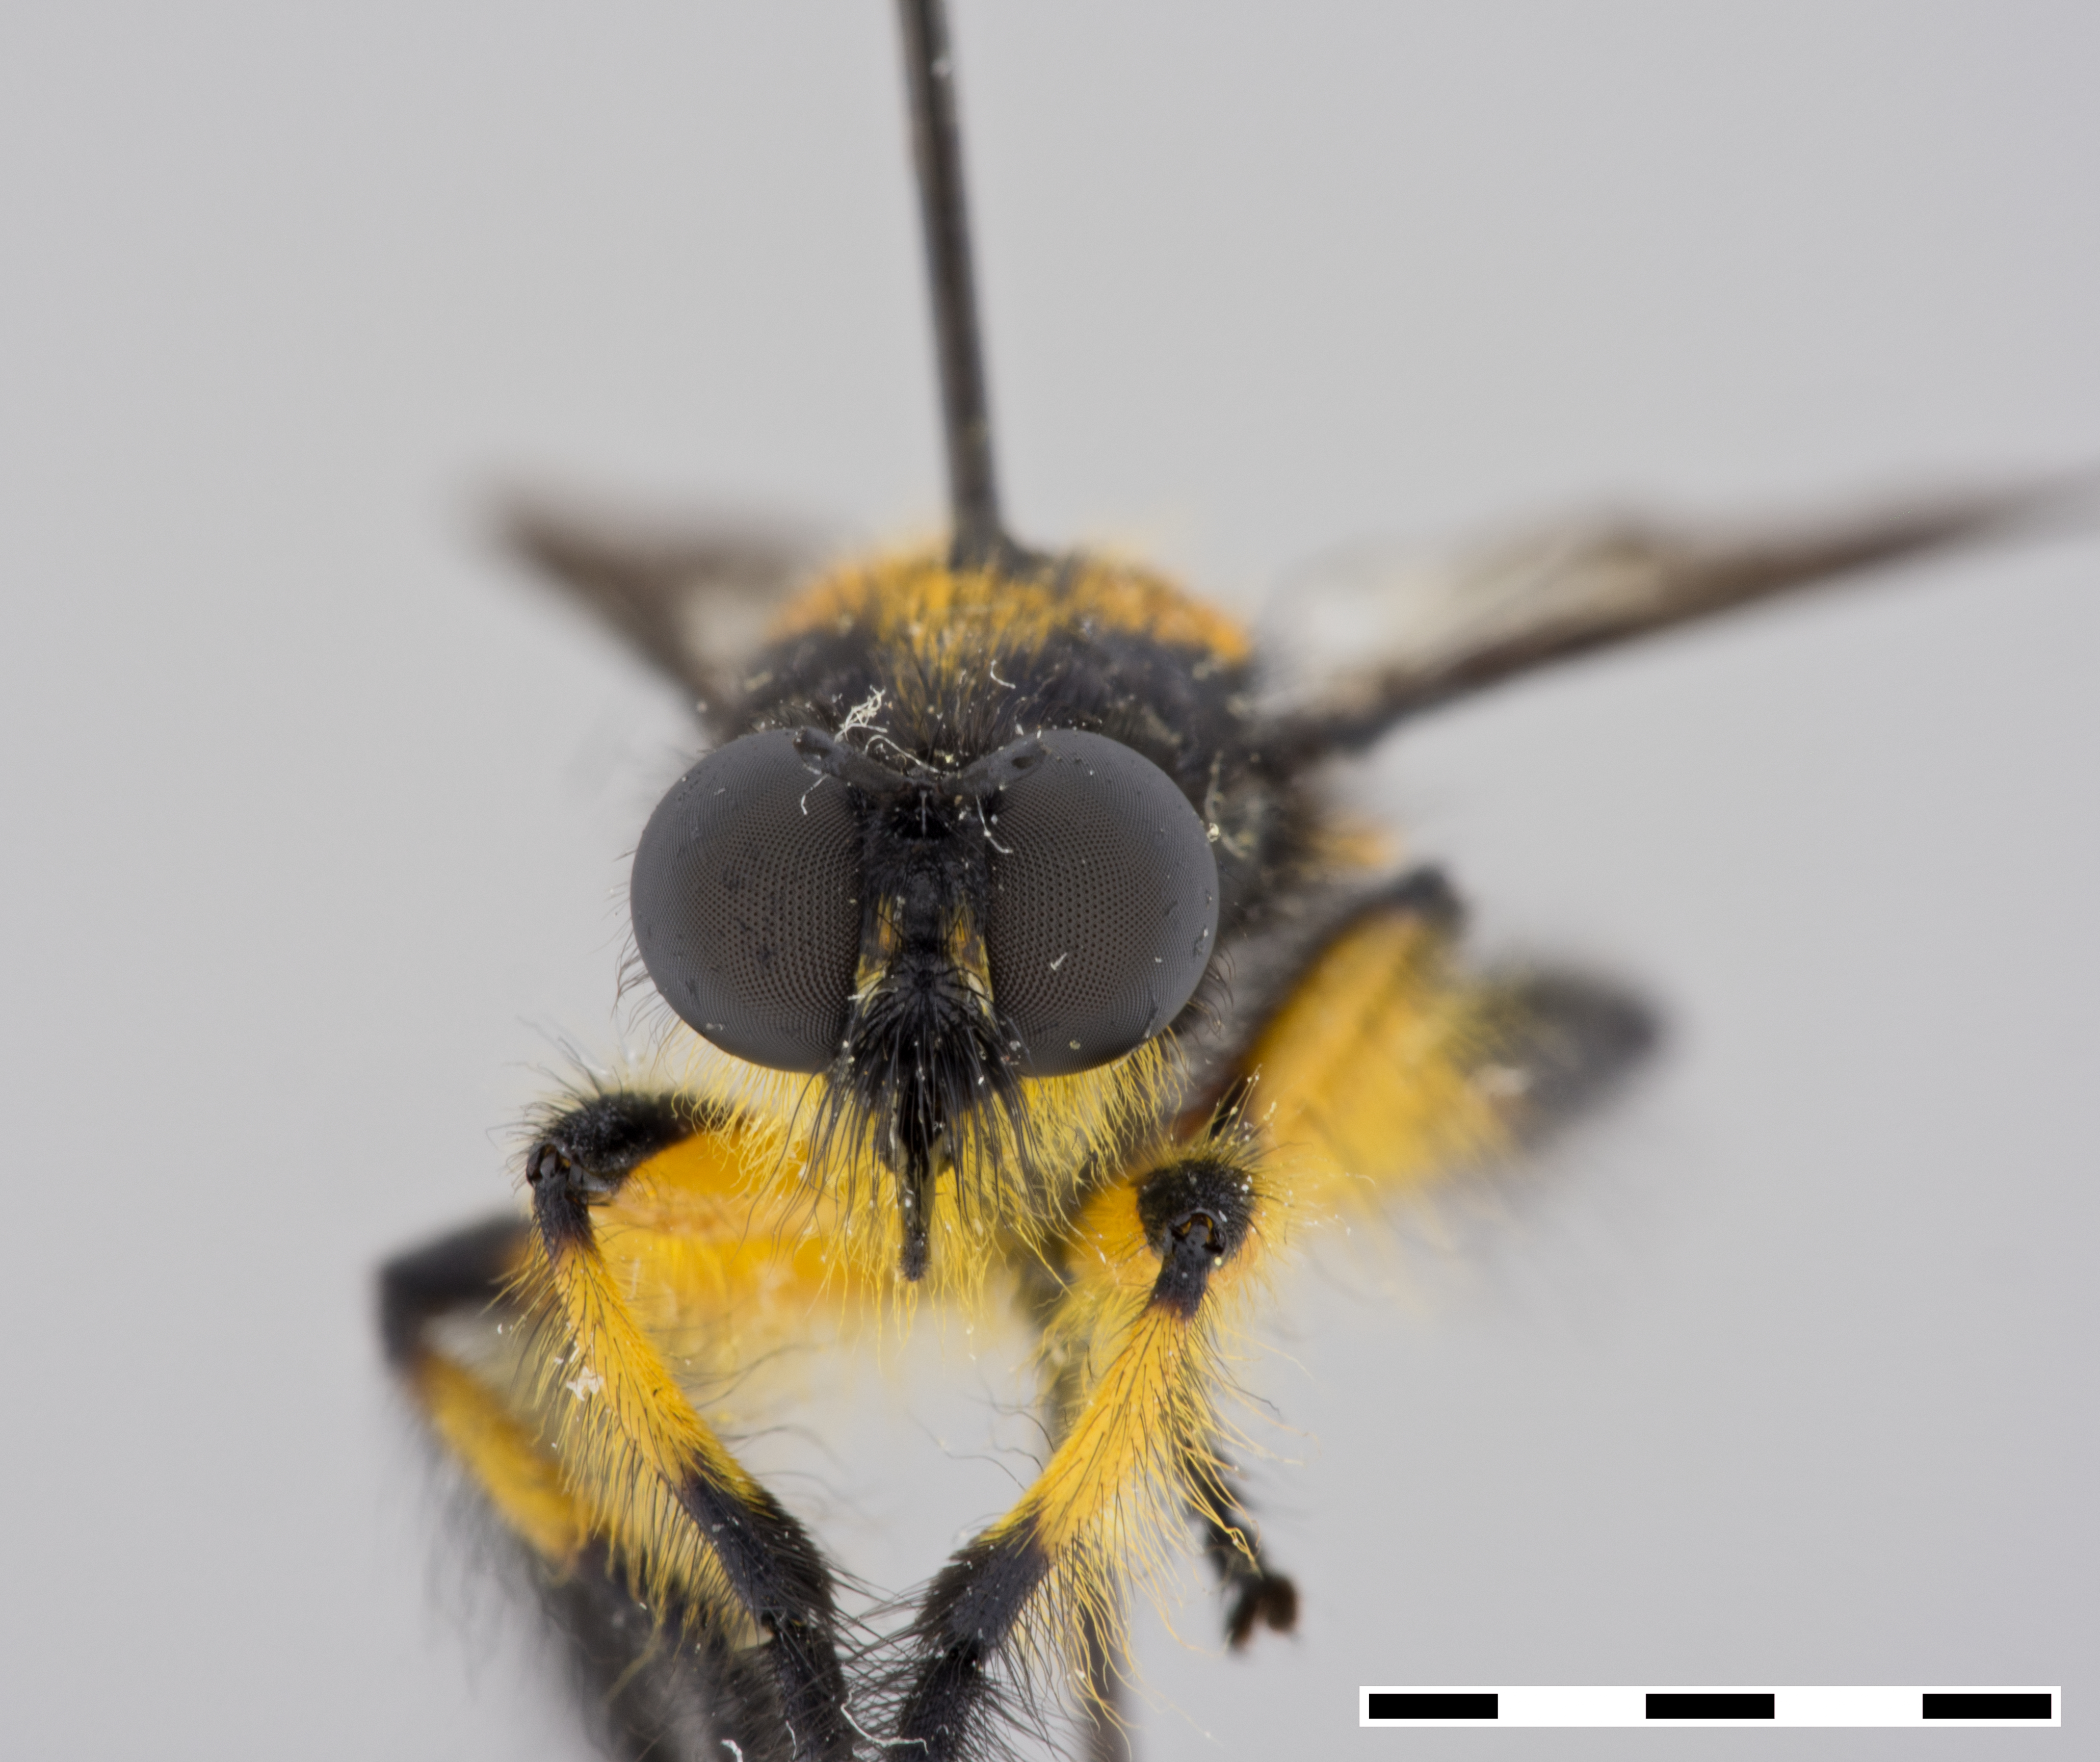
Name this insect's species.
Choerades bella
